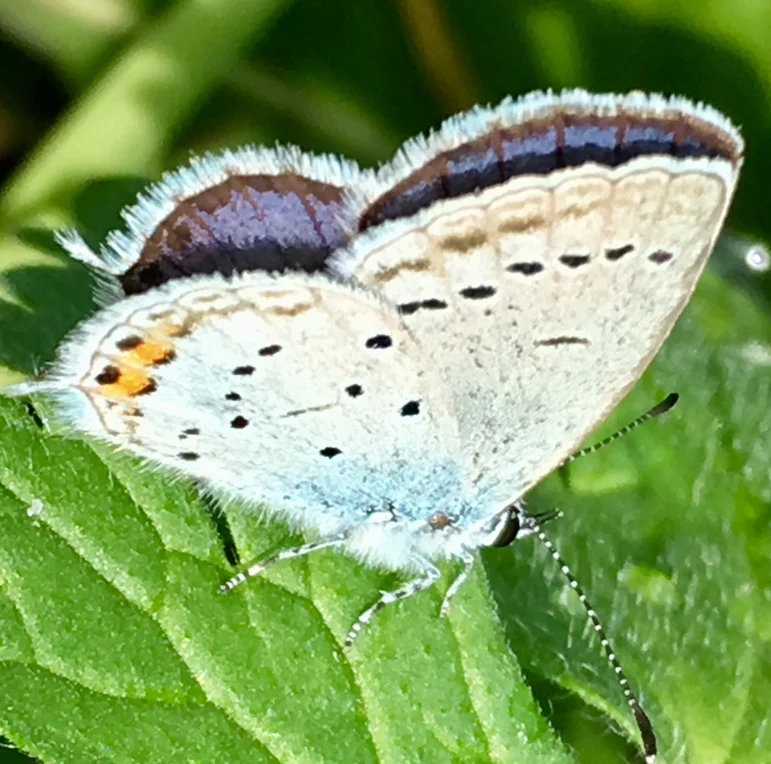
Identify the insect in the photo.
Cupido argiades (also Elkalyce argiades)
